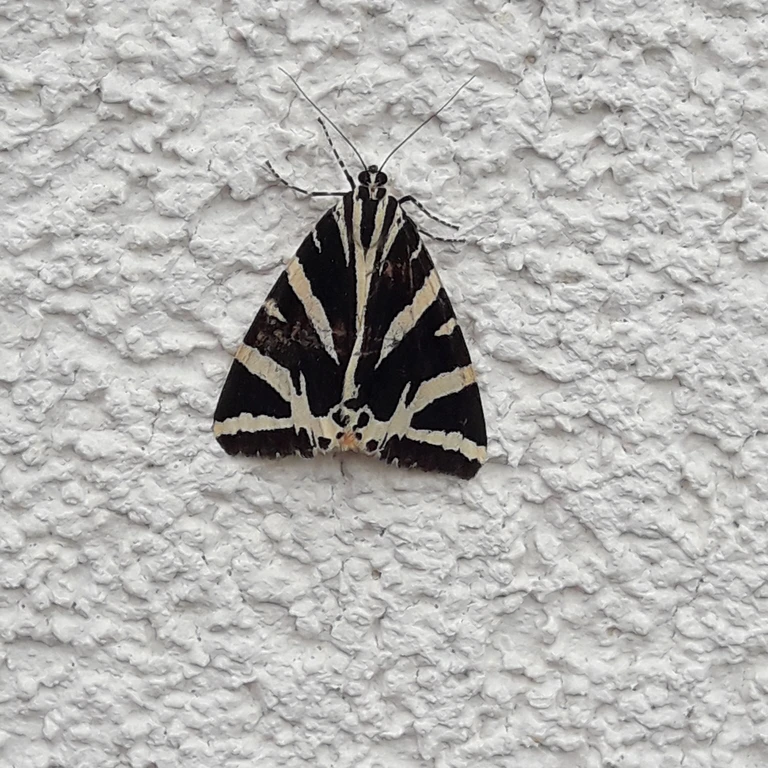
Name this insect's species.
Euplagia quadripunctaria
